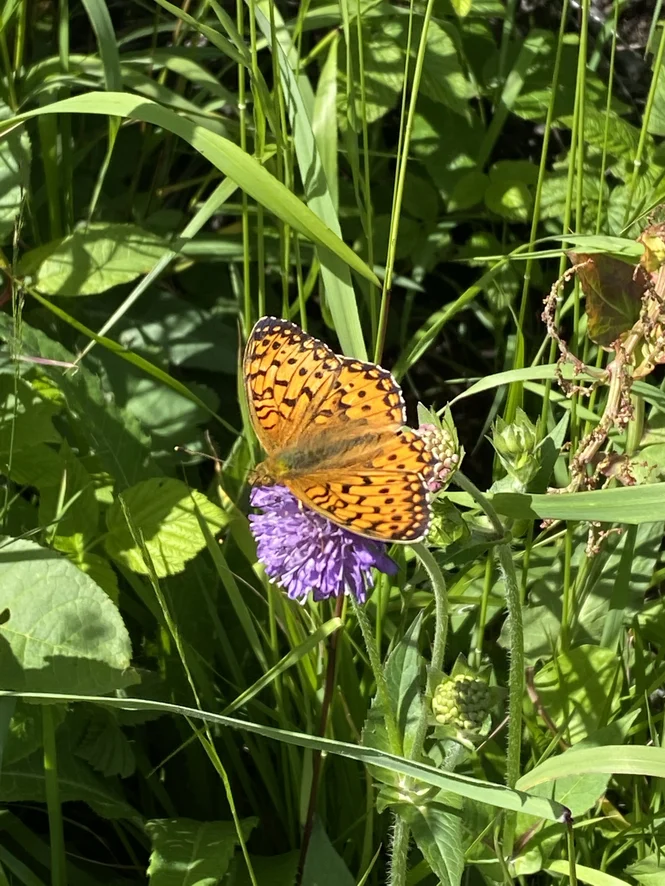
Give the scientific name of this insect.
Speyeria aglaja
